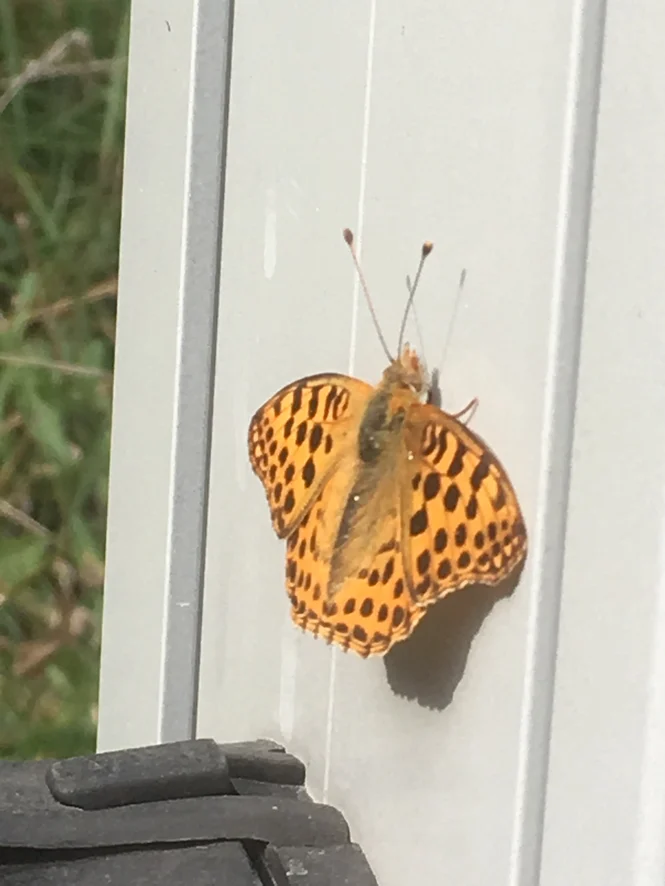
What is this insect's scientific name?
Issoria lathonia
